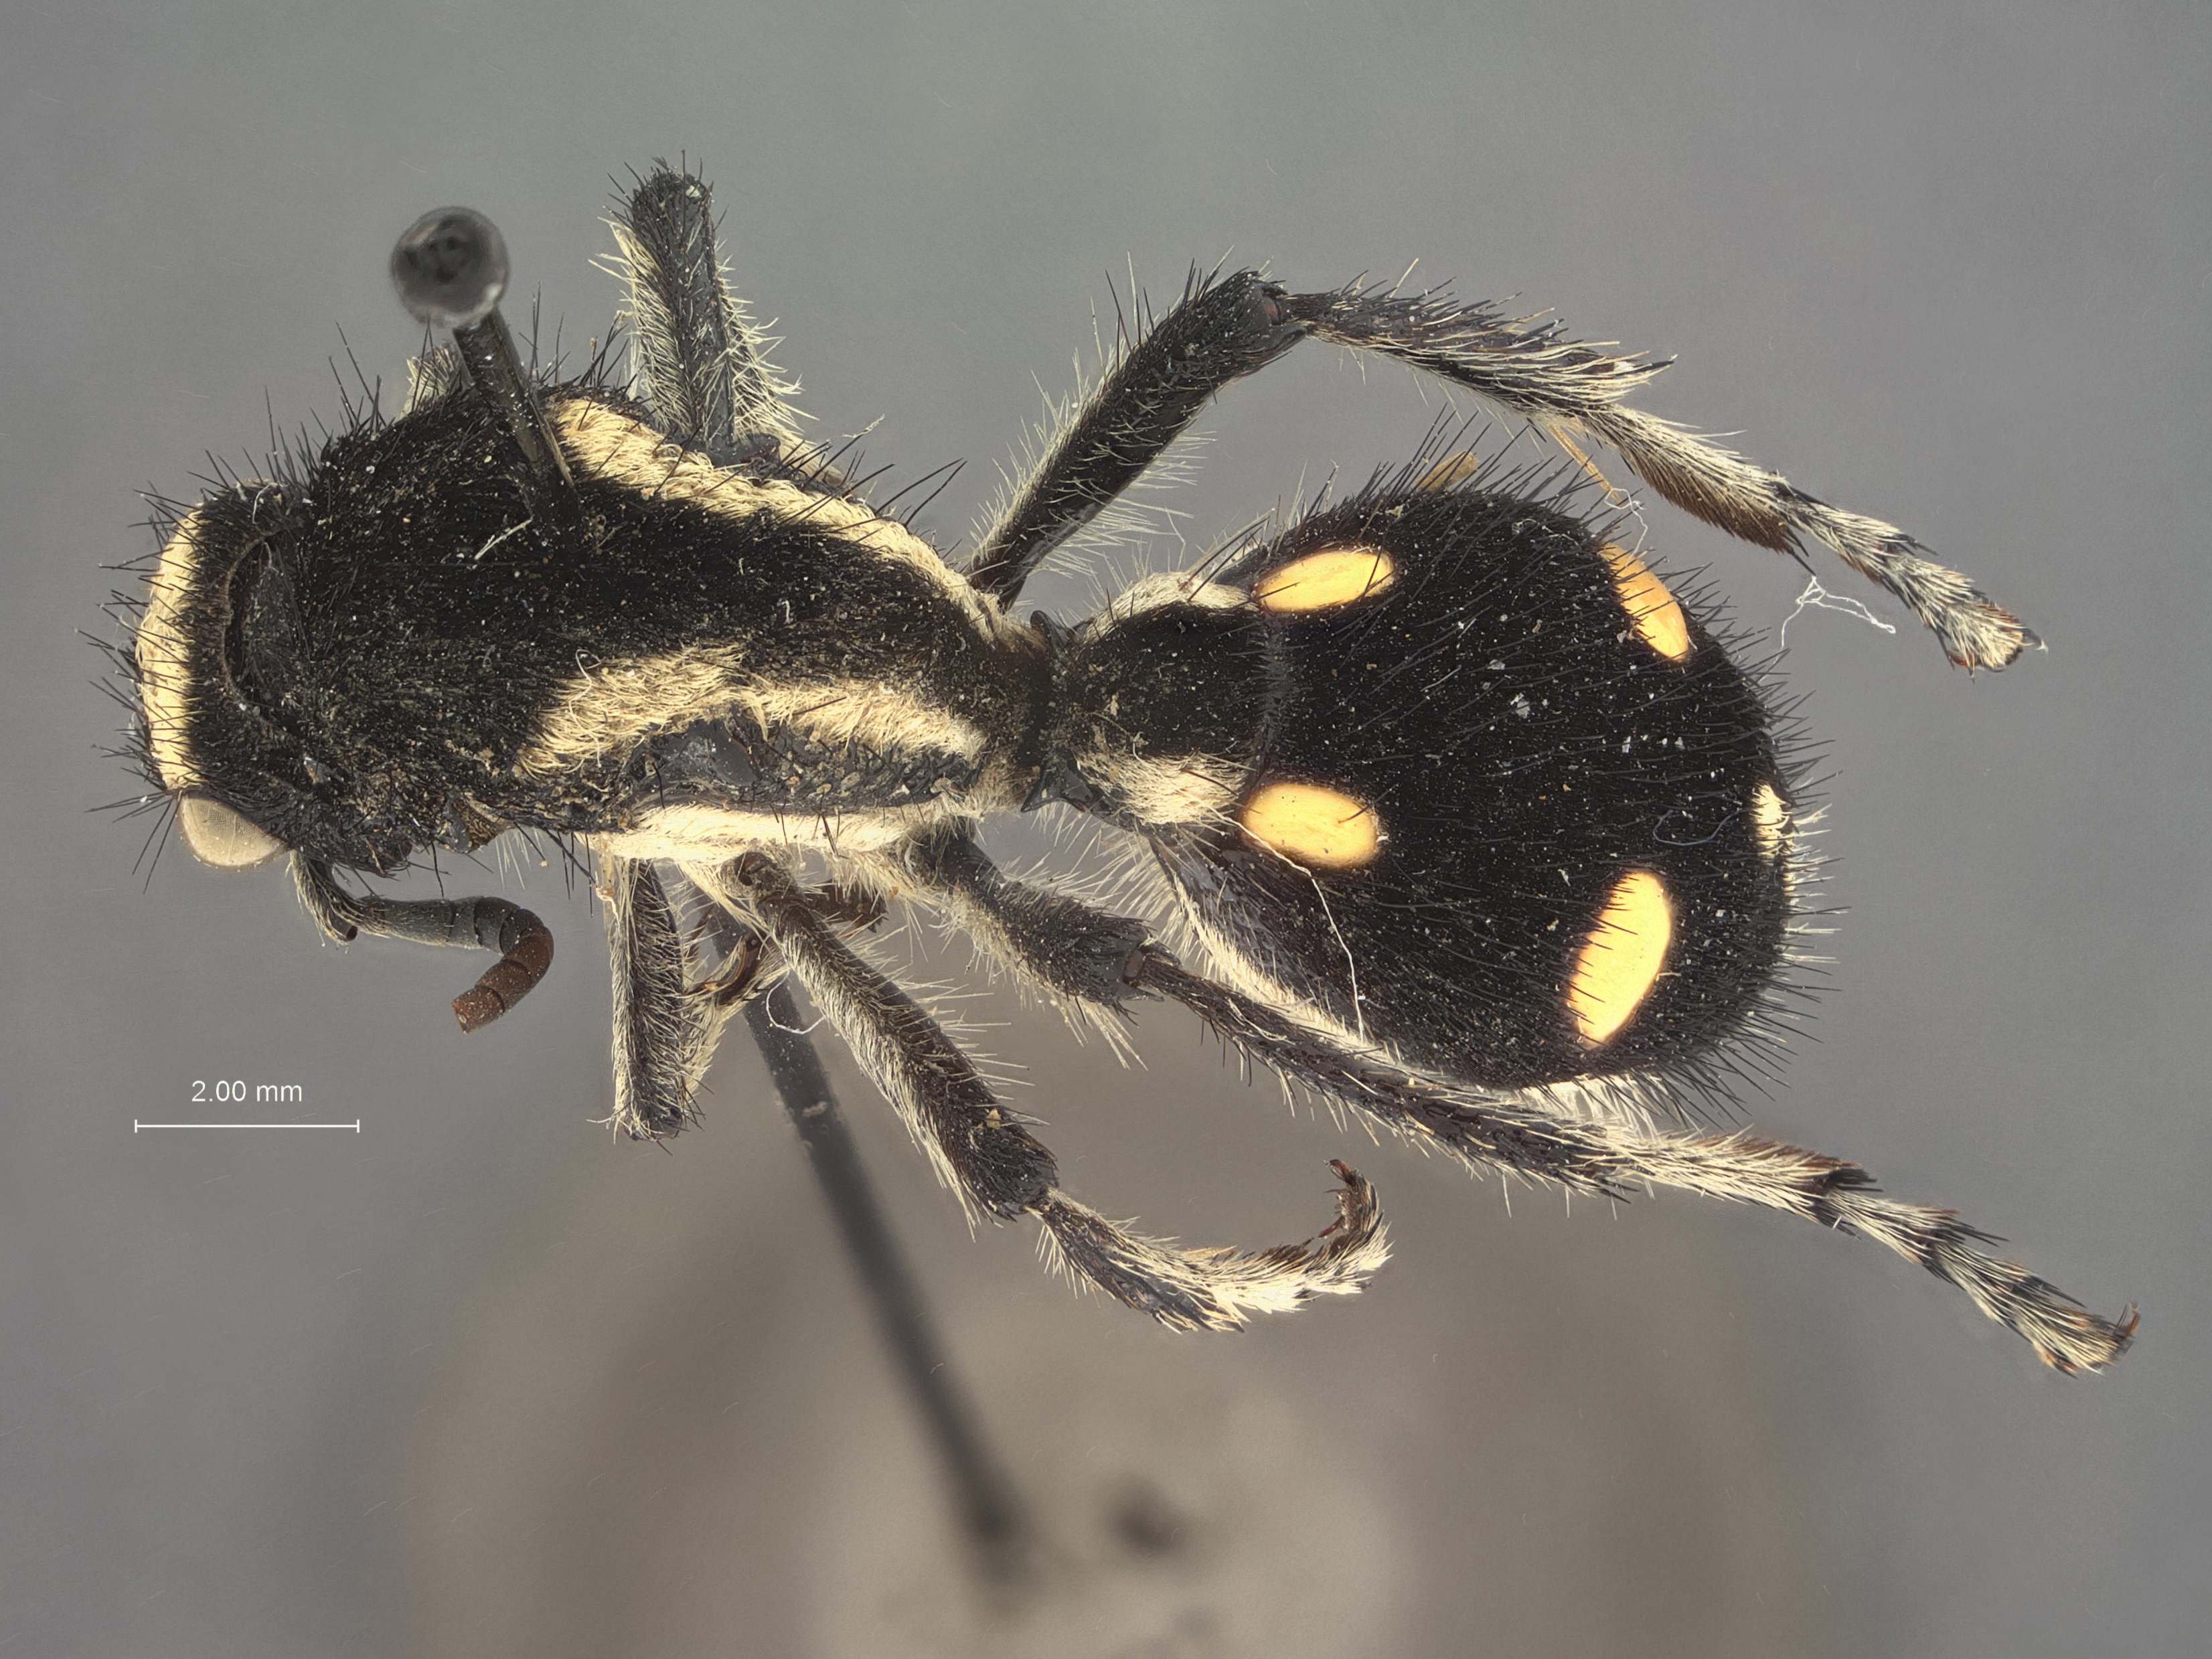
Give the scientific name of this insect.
Traumatomutilla indicoides
